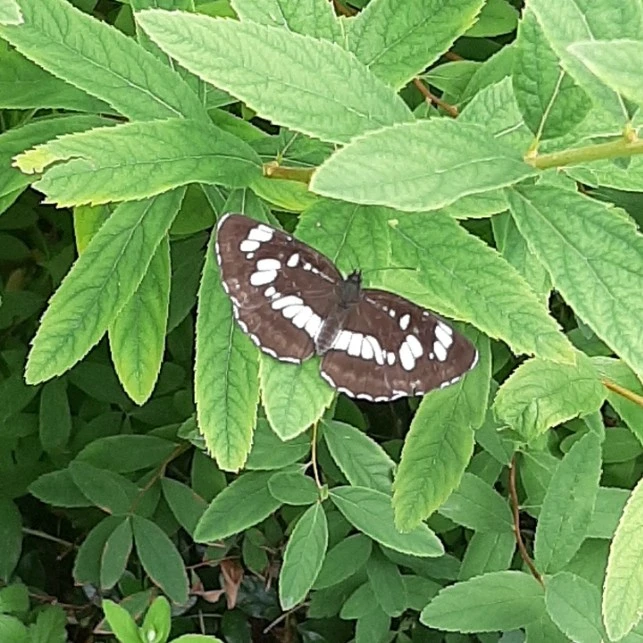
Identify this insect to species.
Neptis rivularis
